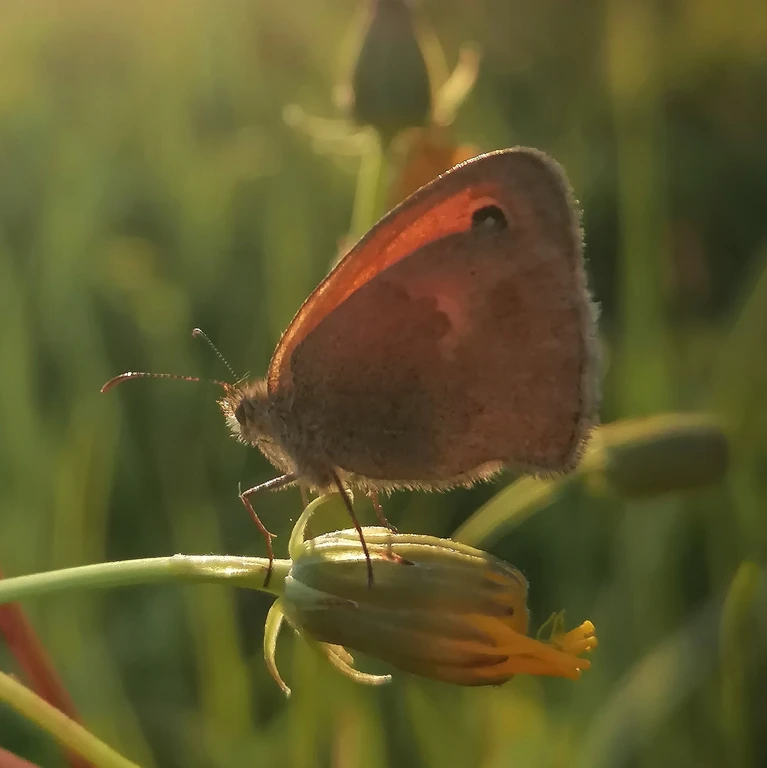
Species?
Coenonympha pamphilus
